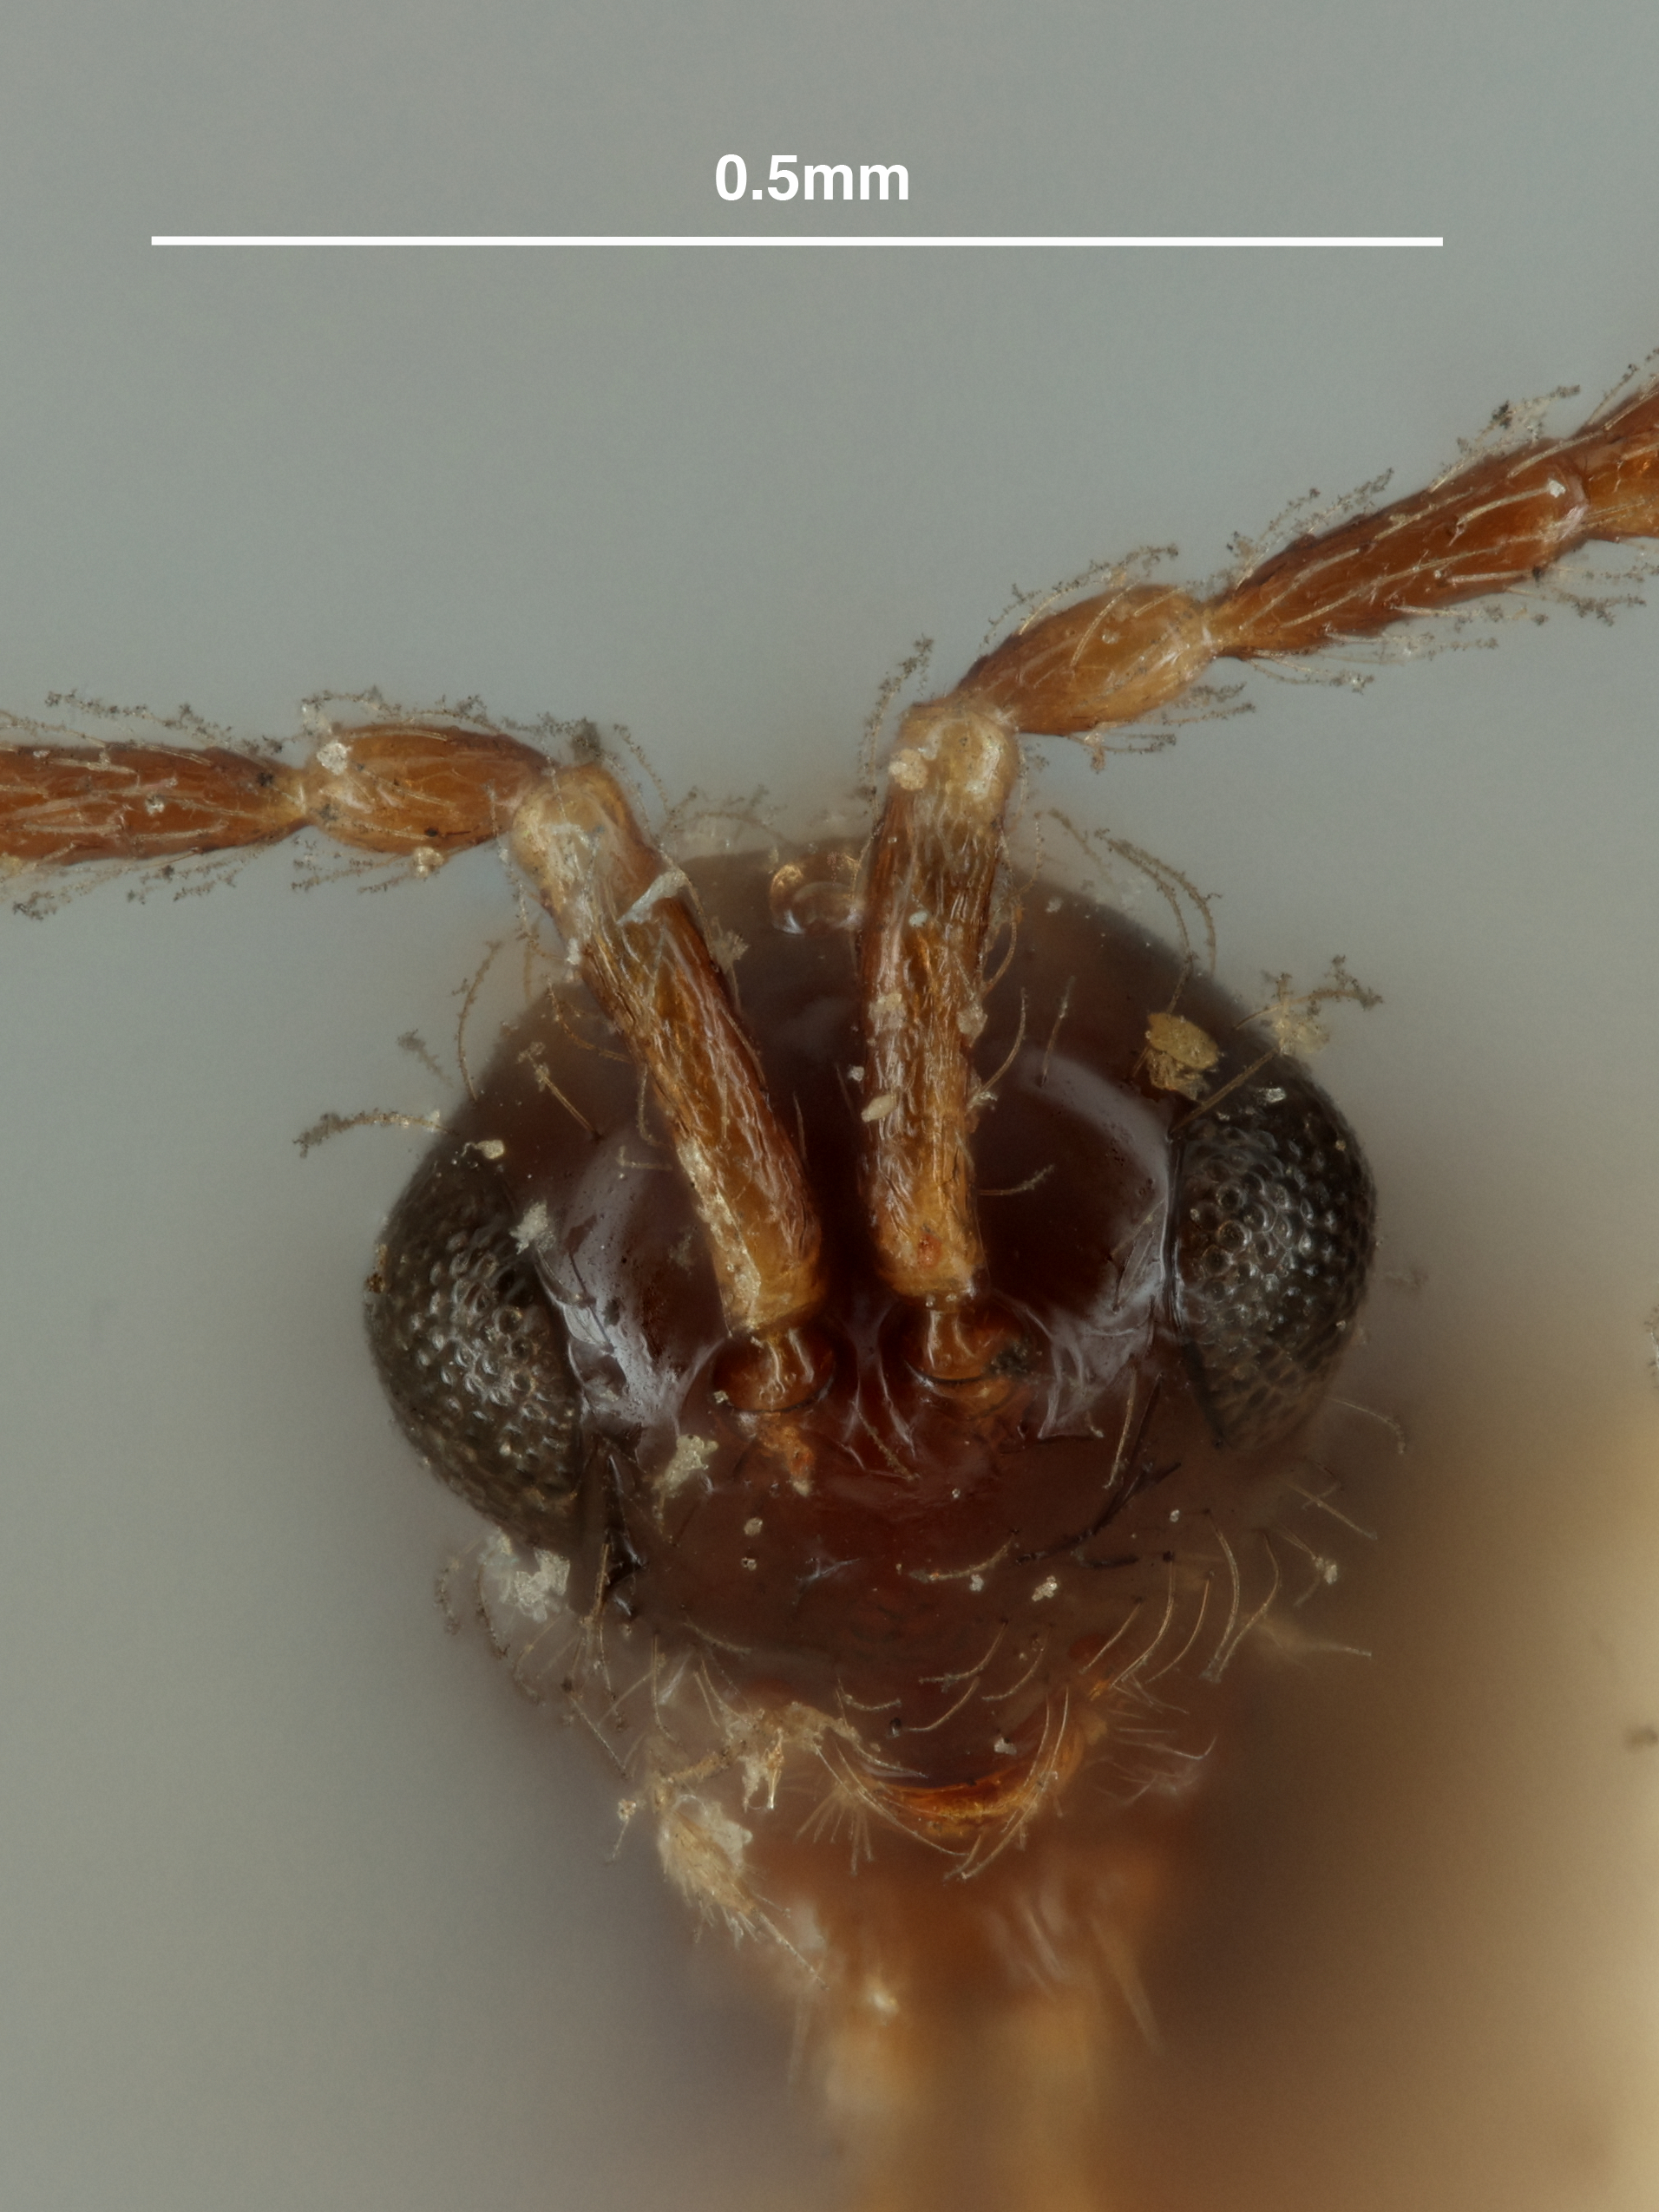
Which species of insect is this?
Hemilexis californica
